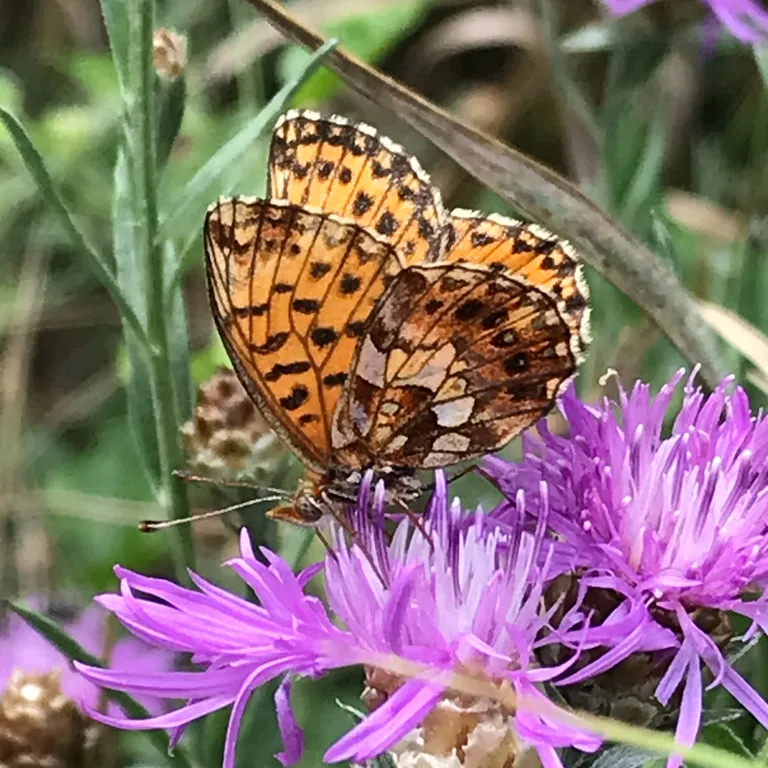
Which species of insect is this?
Boloria dia
